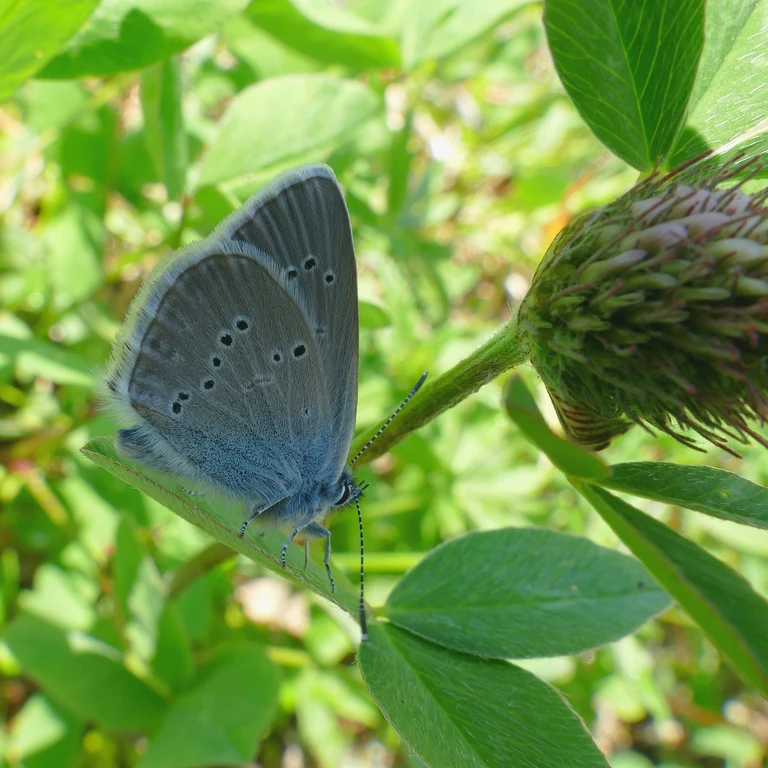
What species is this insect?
Cyaniris semiargus
